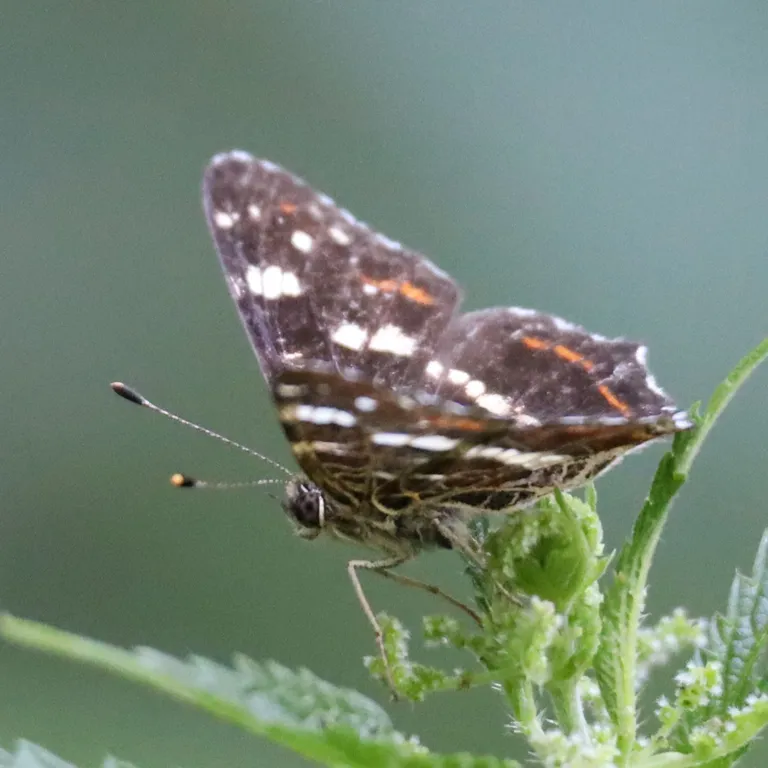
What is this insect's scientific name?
Araschnia levana
